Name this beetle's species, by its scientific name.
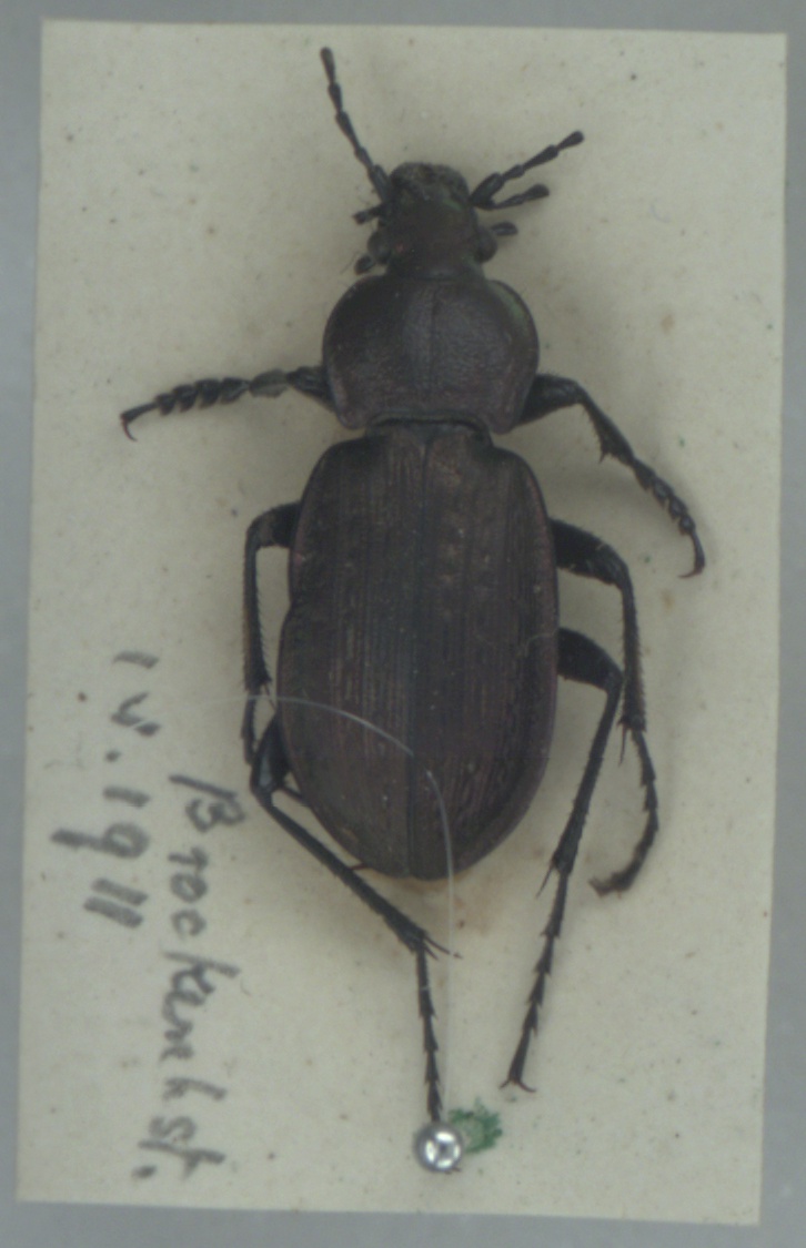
Carabus arvensis
